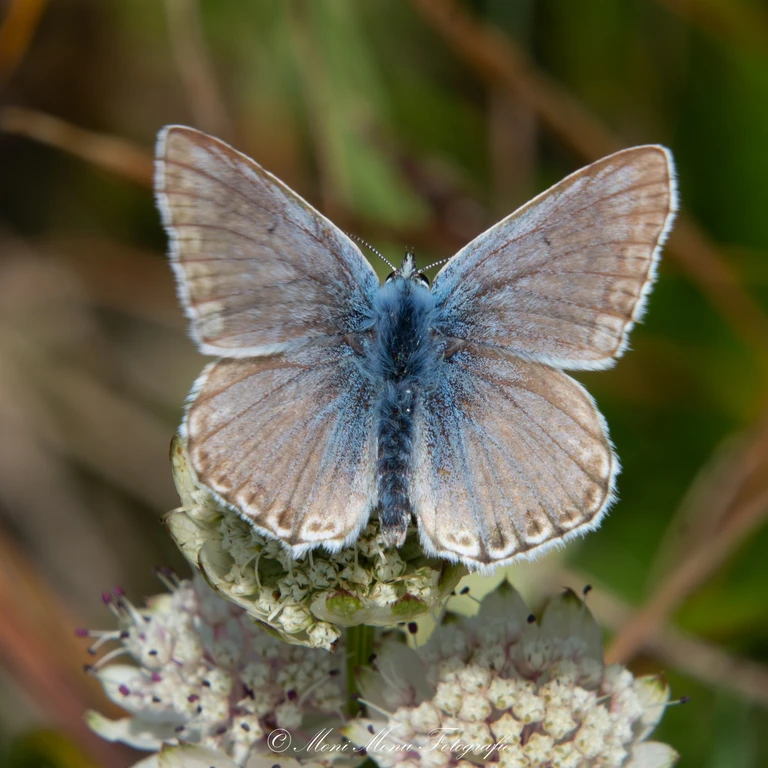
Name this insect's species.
Lysandra coridon
